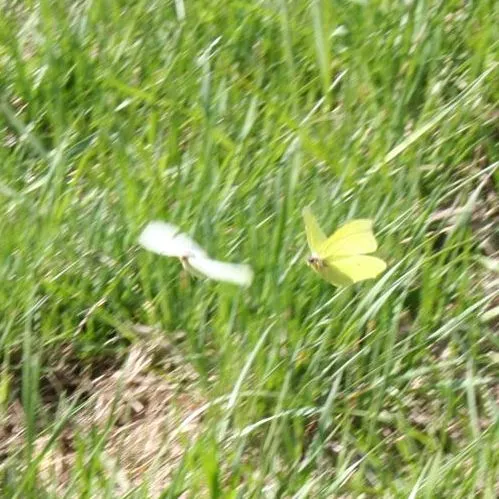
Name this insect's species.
Gonepteryx rhamni
